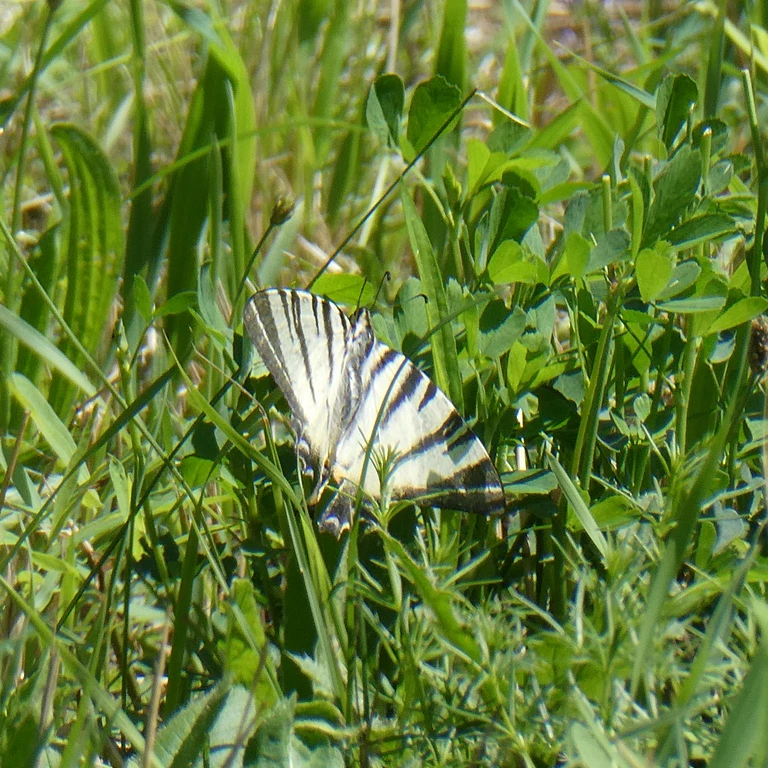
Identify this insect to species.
Iphiclides podalirius
